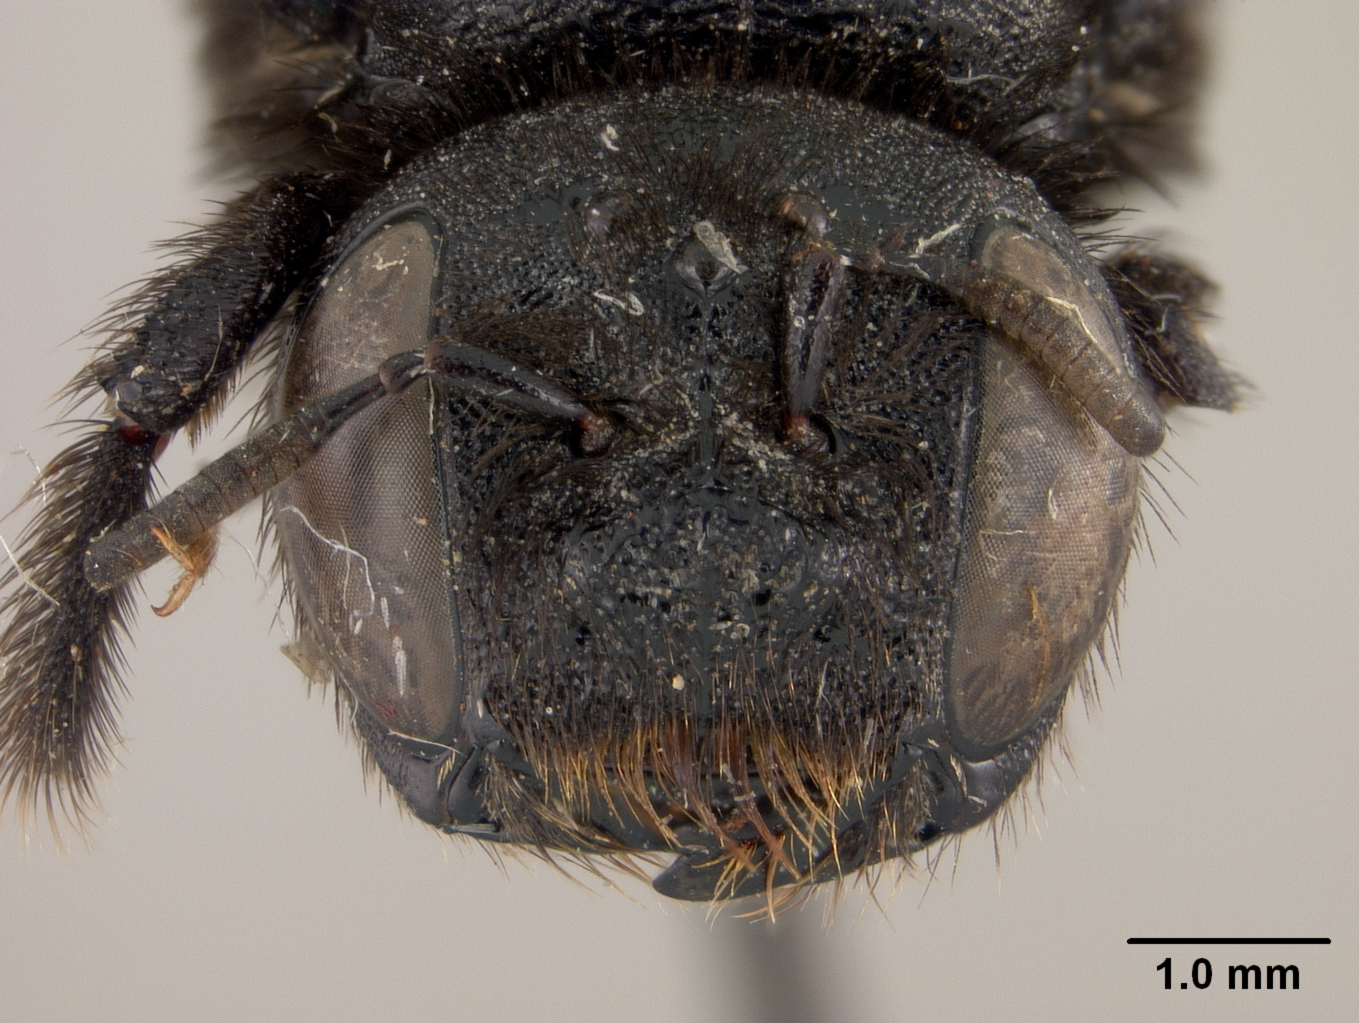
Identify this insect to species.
Lithurgus fortis
